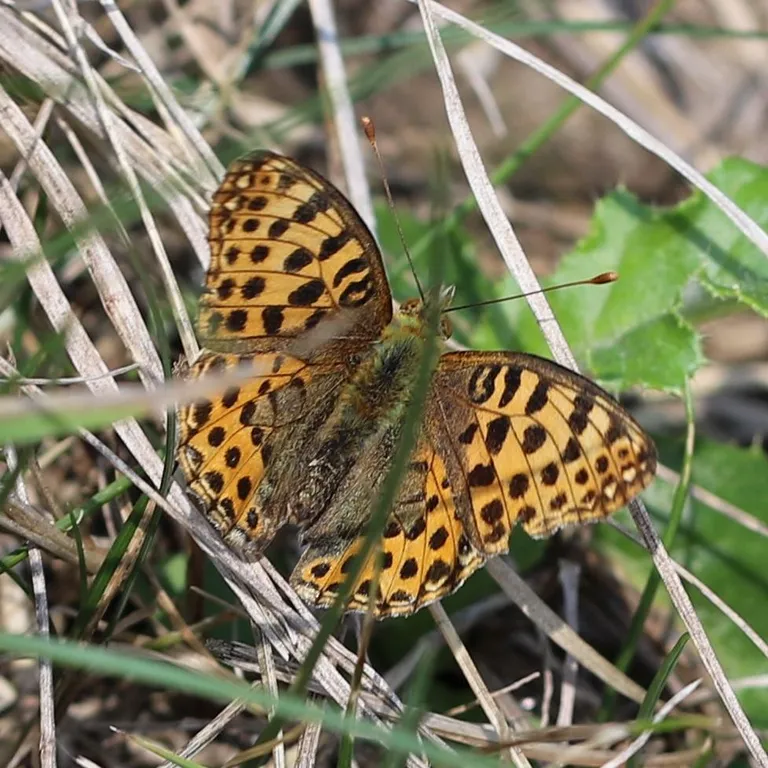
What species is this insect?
Issoria lathonia
